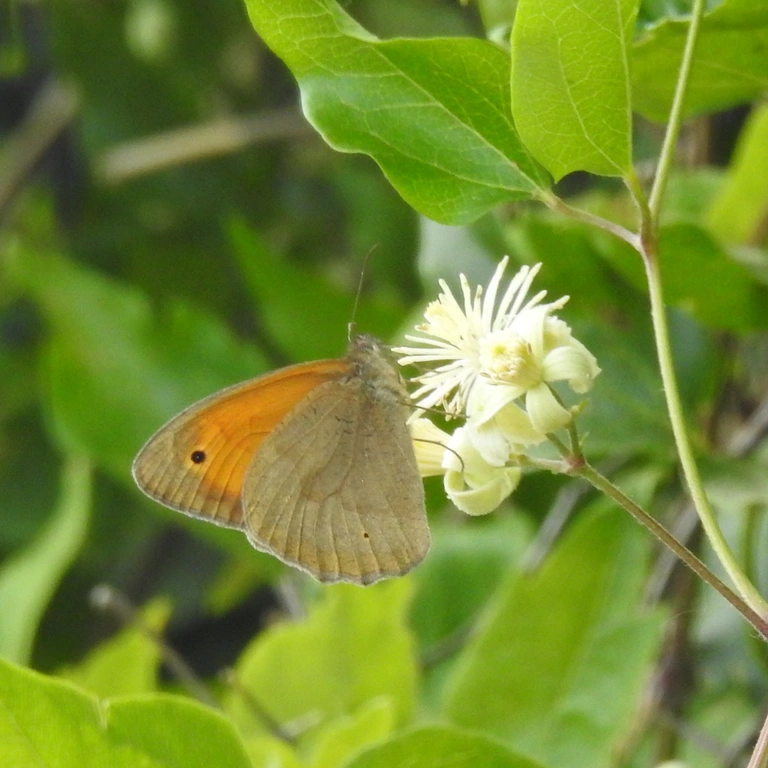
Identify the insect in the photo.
Maniola jurtina
